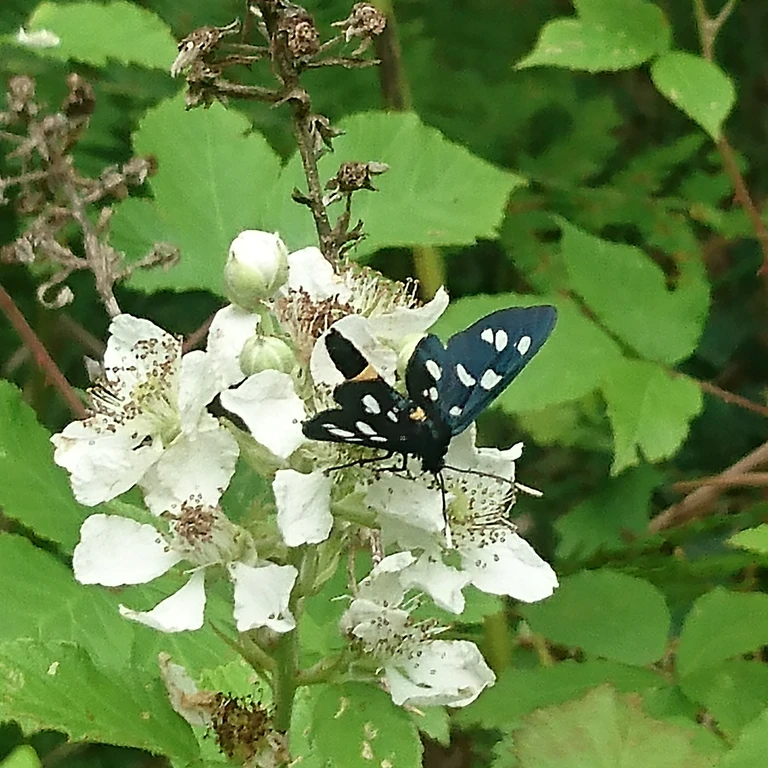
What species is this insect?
Amata phegea
